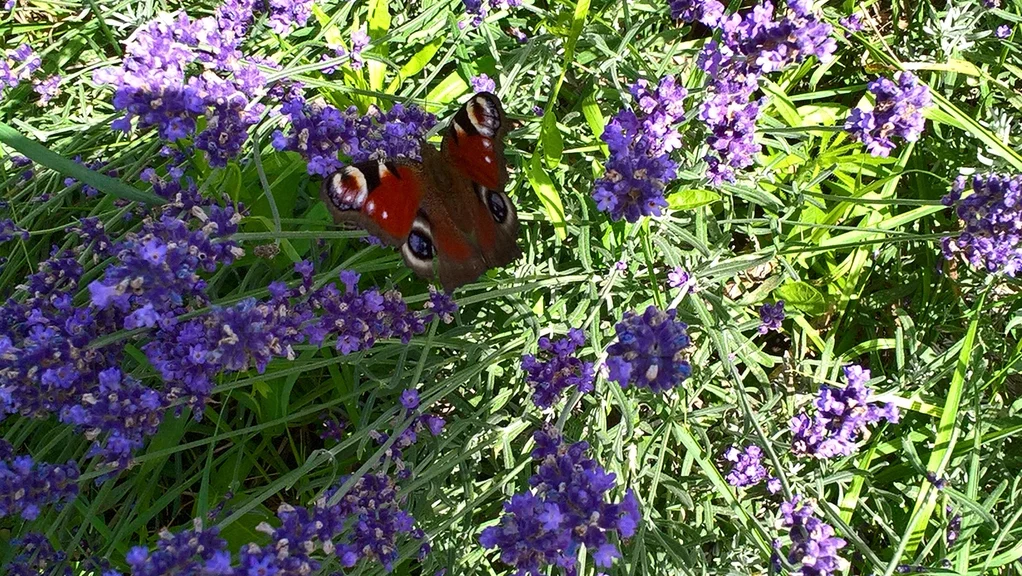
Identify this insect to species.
Aglais io
